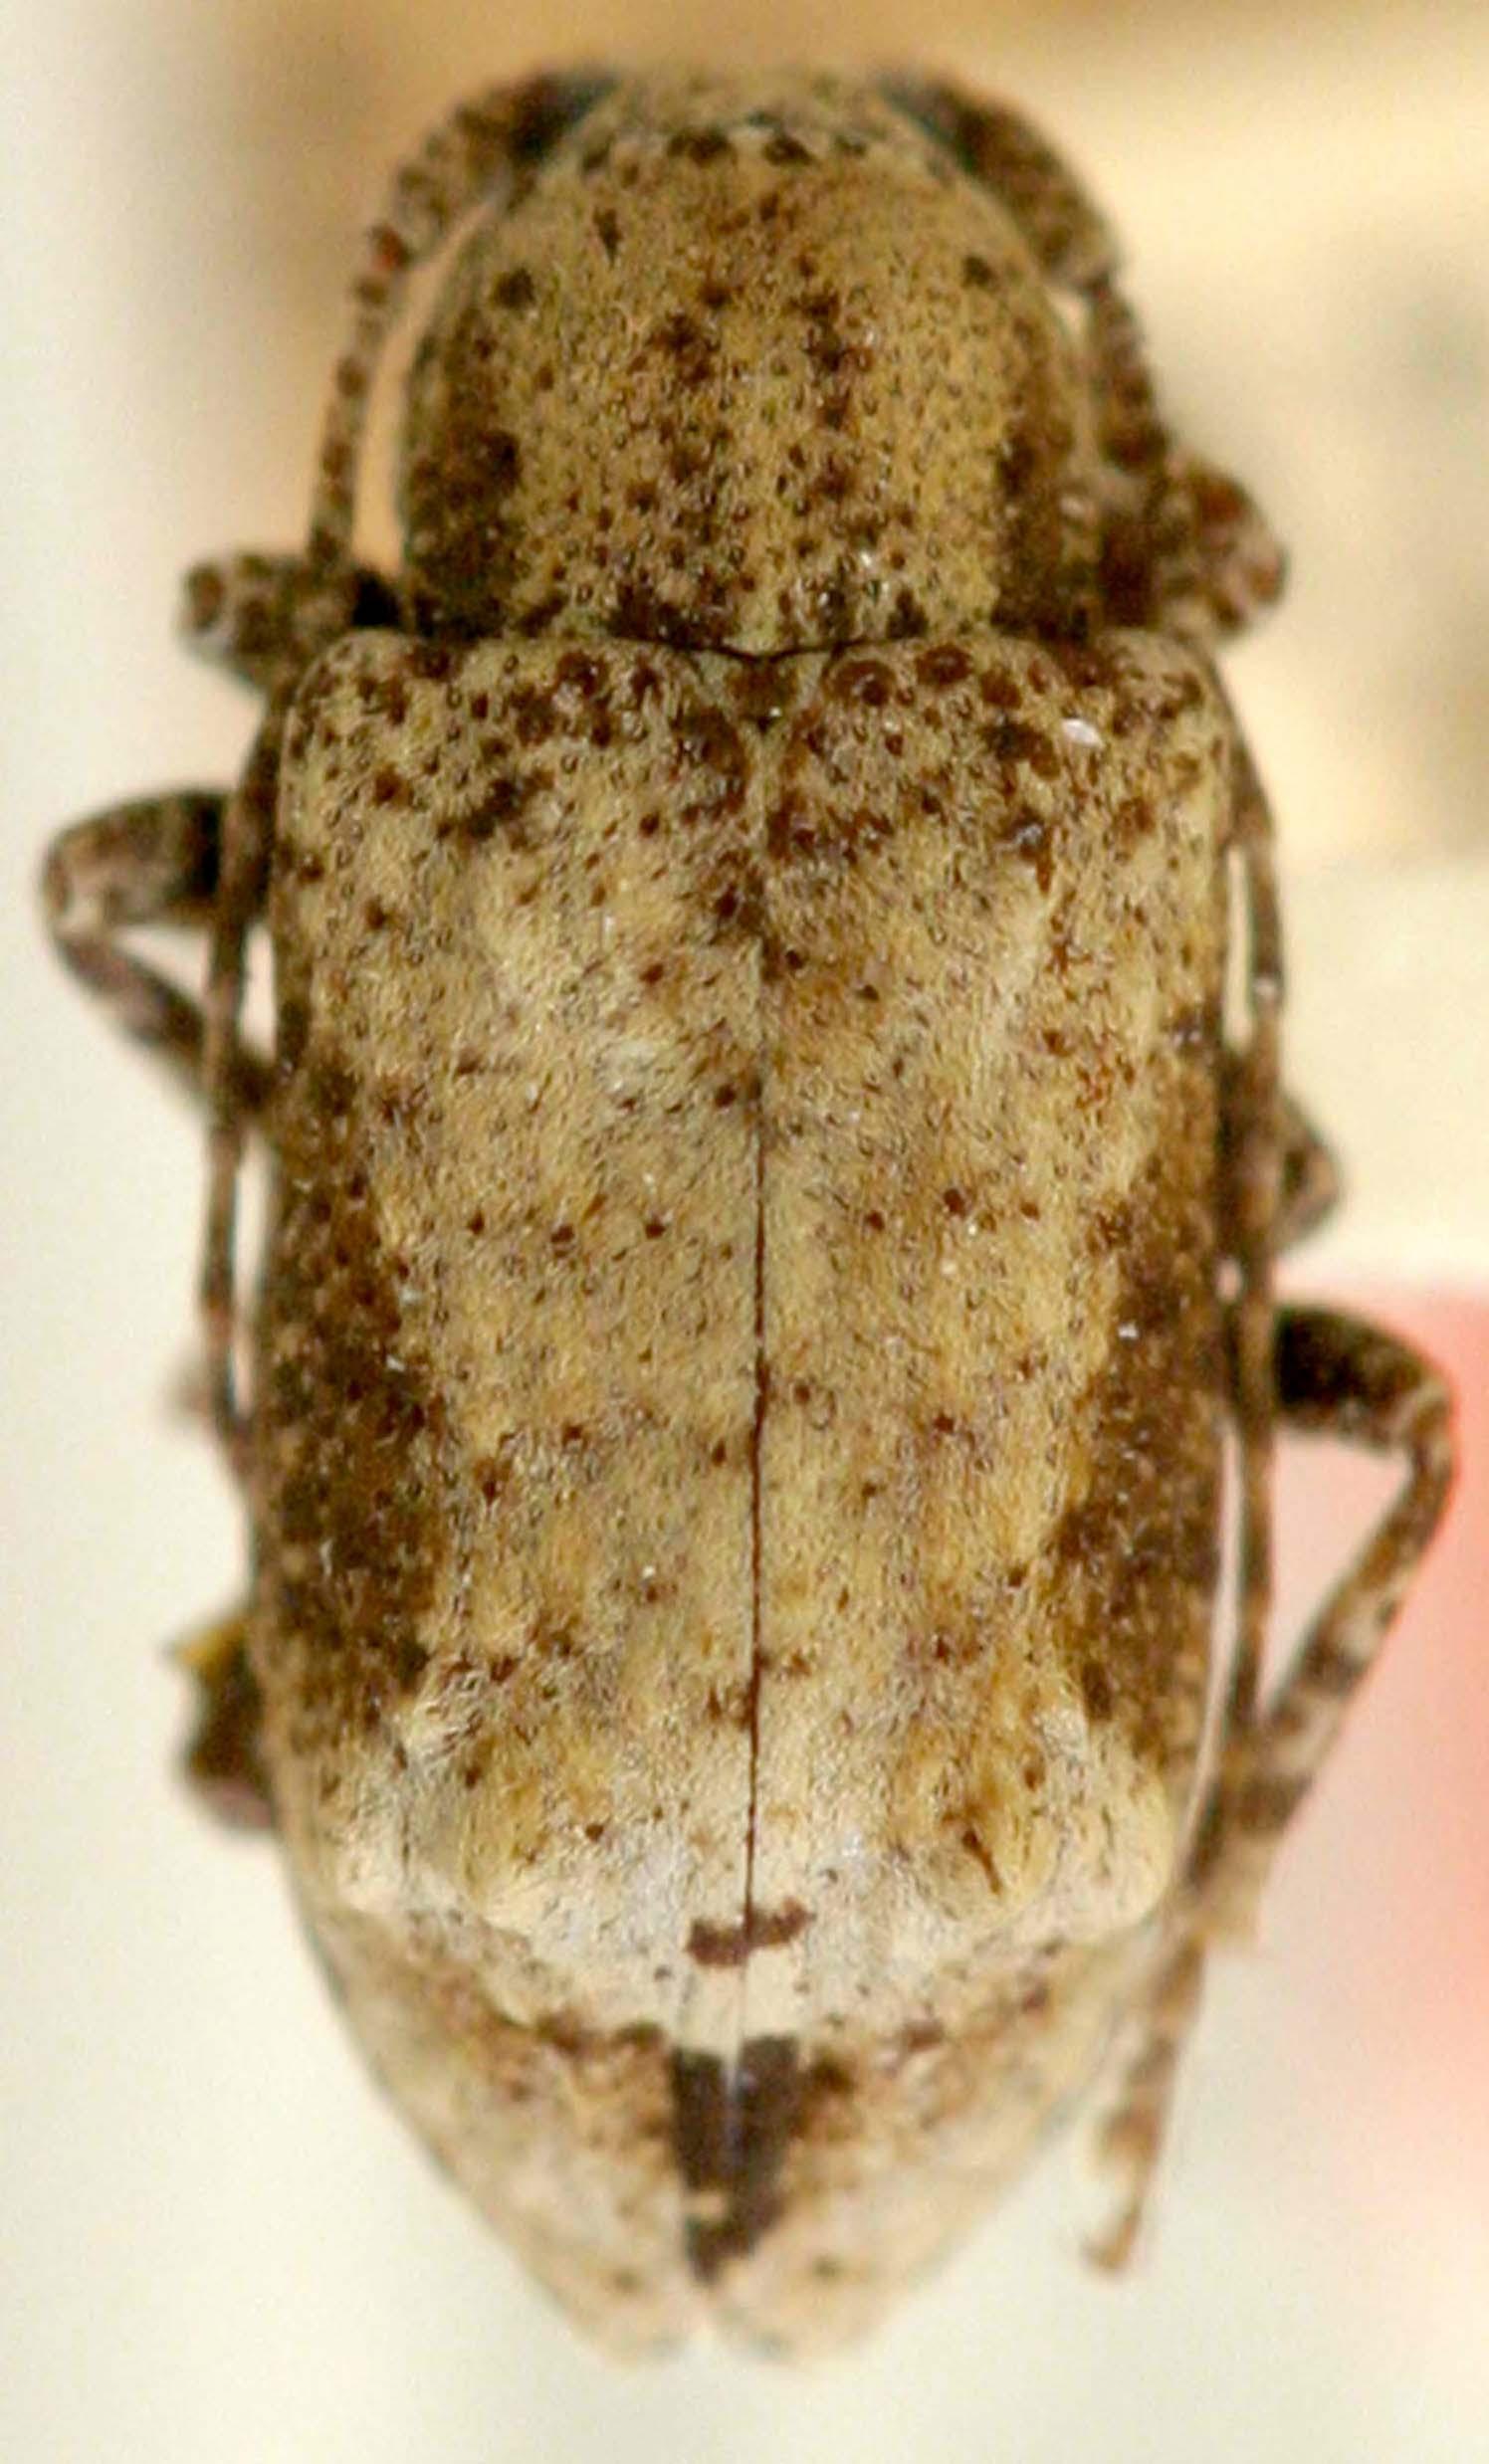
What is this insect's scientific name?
Eugamandus schwarzi
